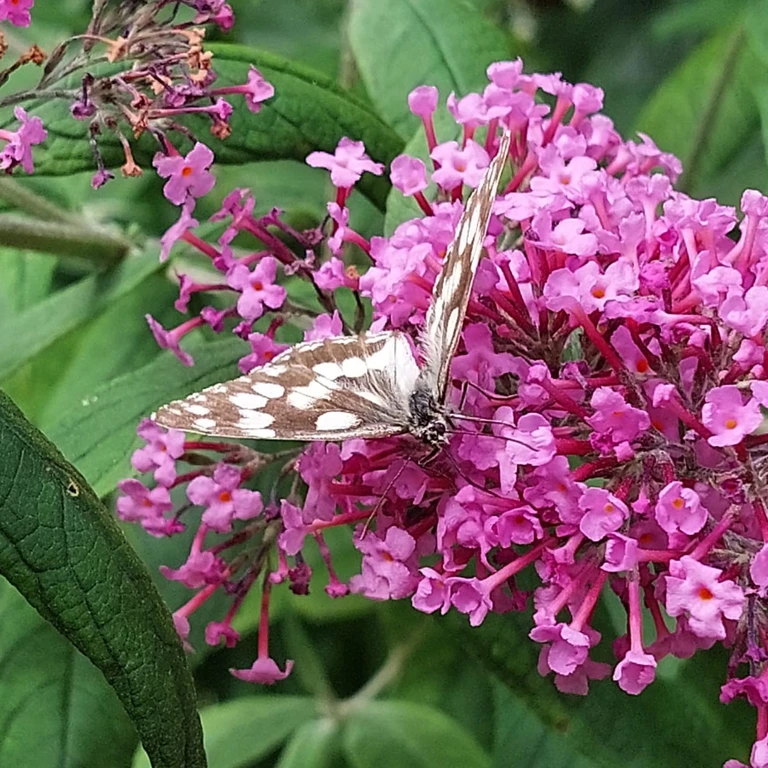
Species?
Melanargia galathea
